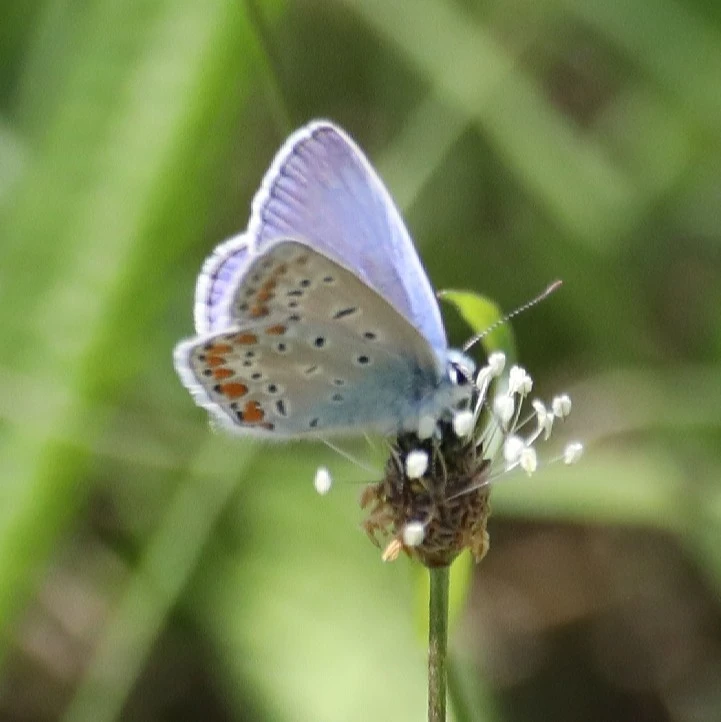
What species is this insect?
Polyommatus icarus
